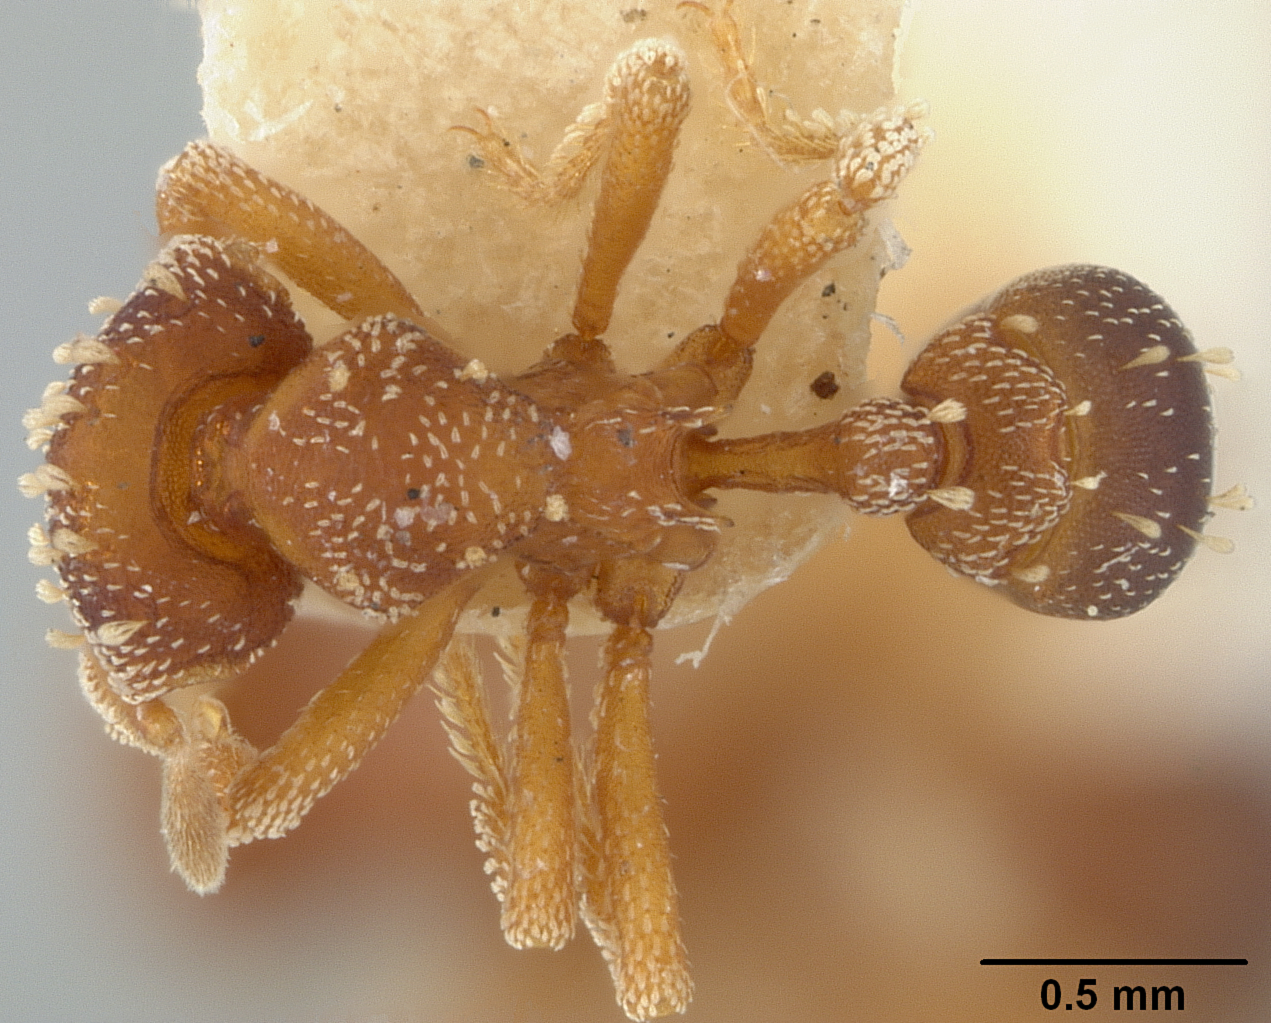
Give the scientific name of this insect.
Rhopalothrix gravis
